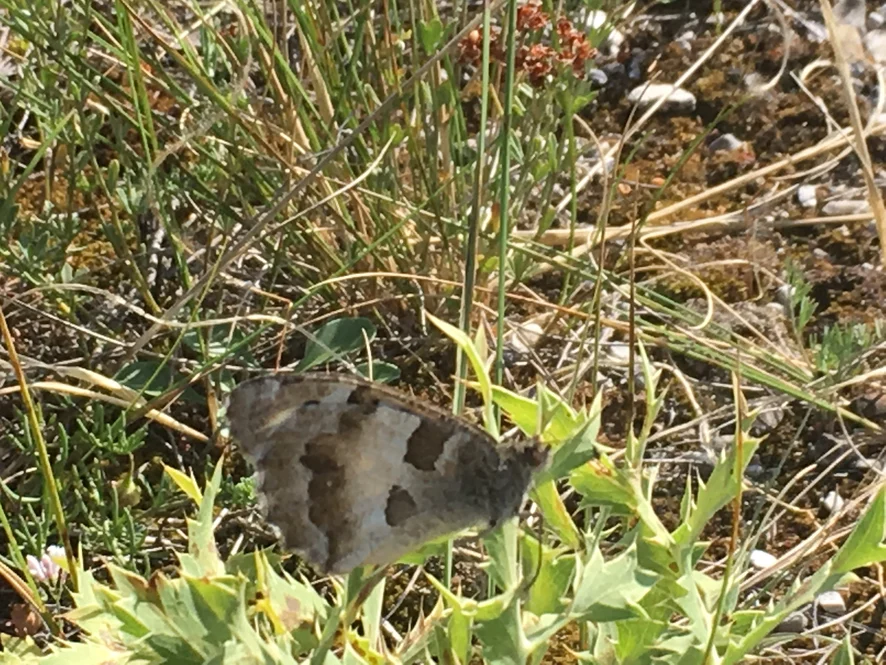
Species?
Chazara briseis (also Satyrus briseis)
